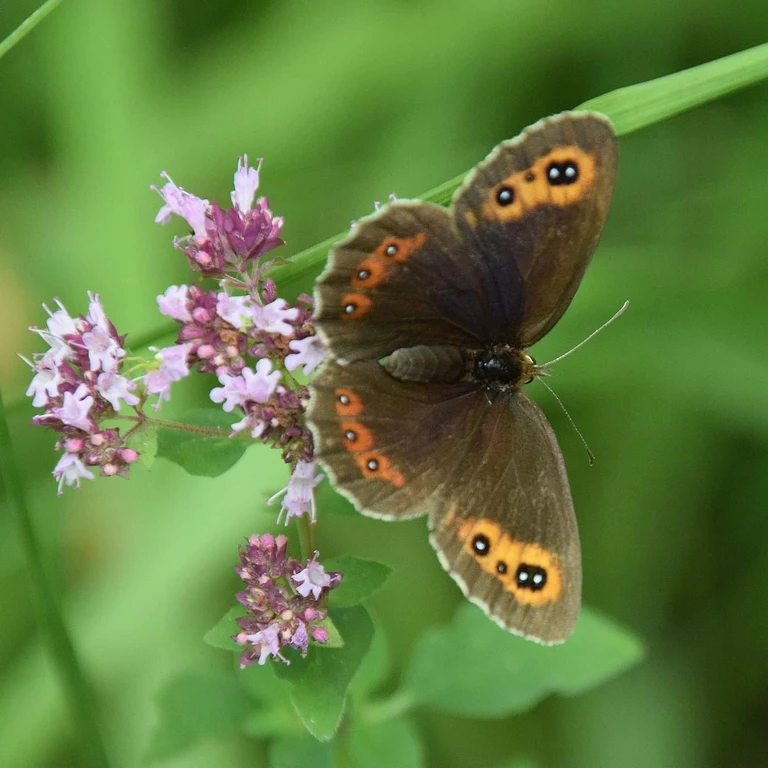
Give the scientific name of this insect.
Erebia aethiops
